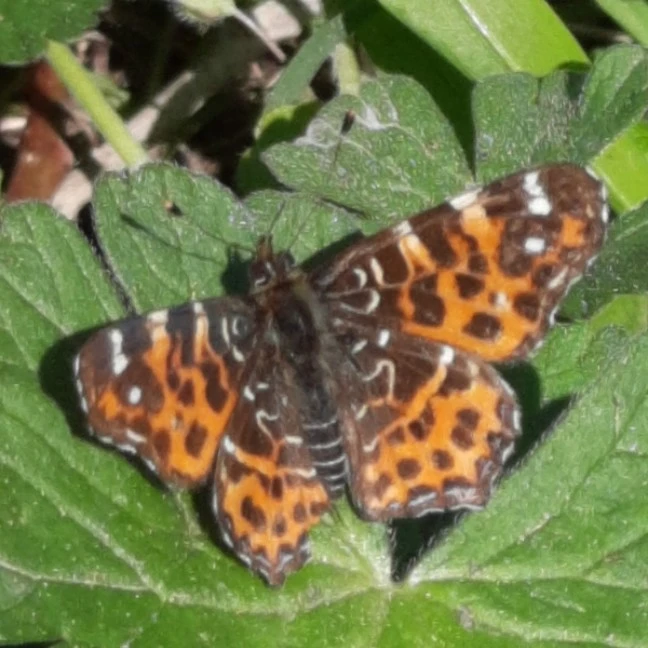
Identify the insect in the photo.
Araschnia levana
